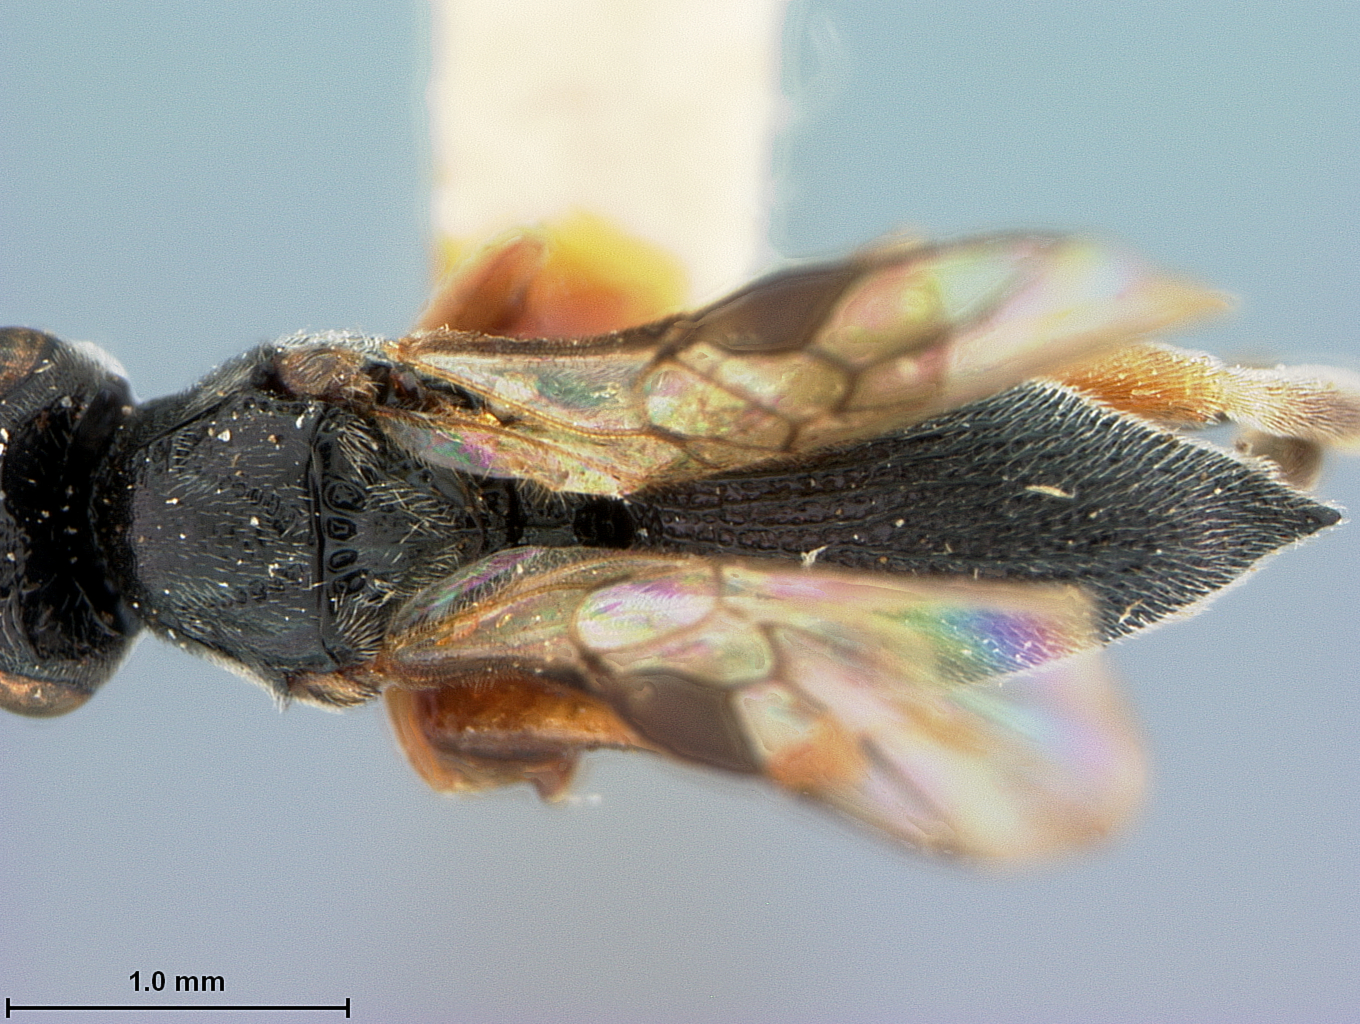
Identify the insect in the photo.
Canalicephalus bakeri
